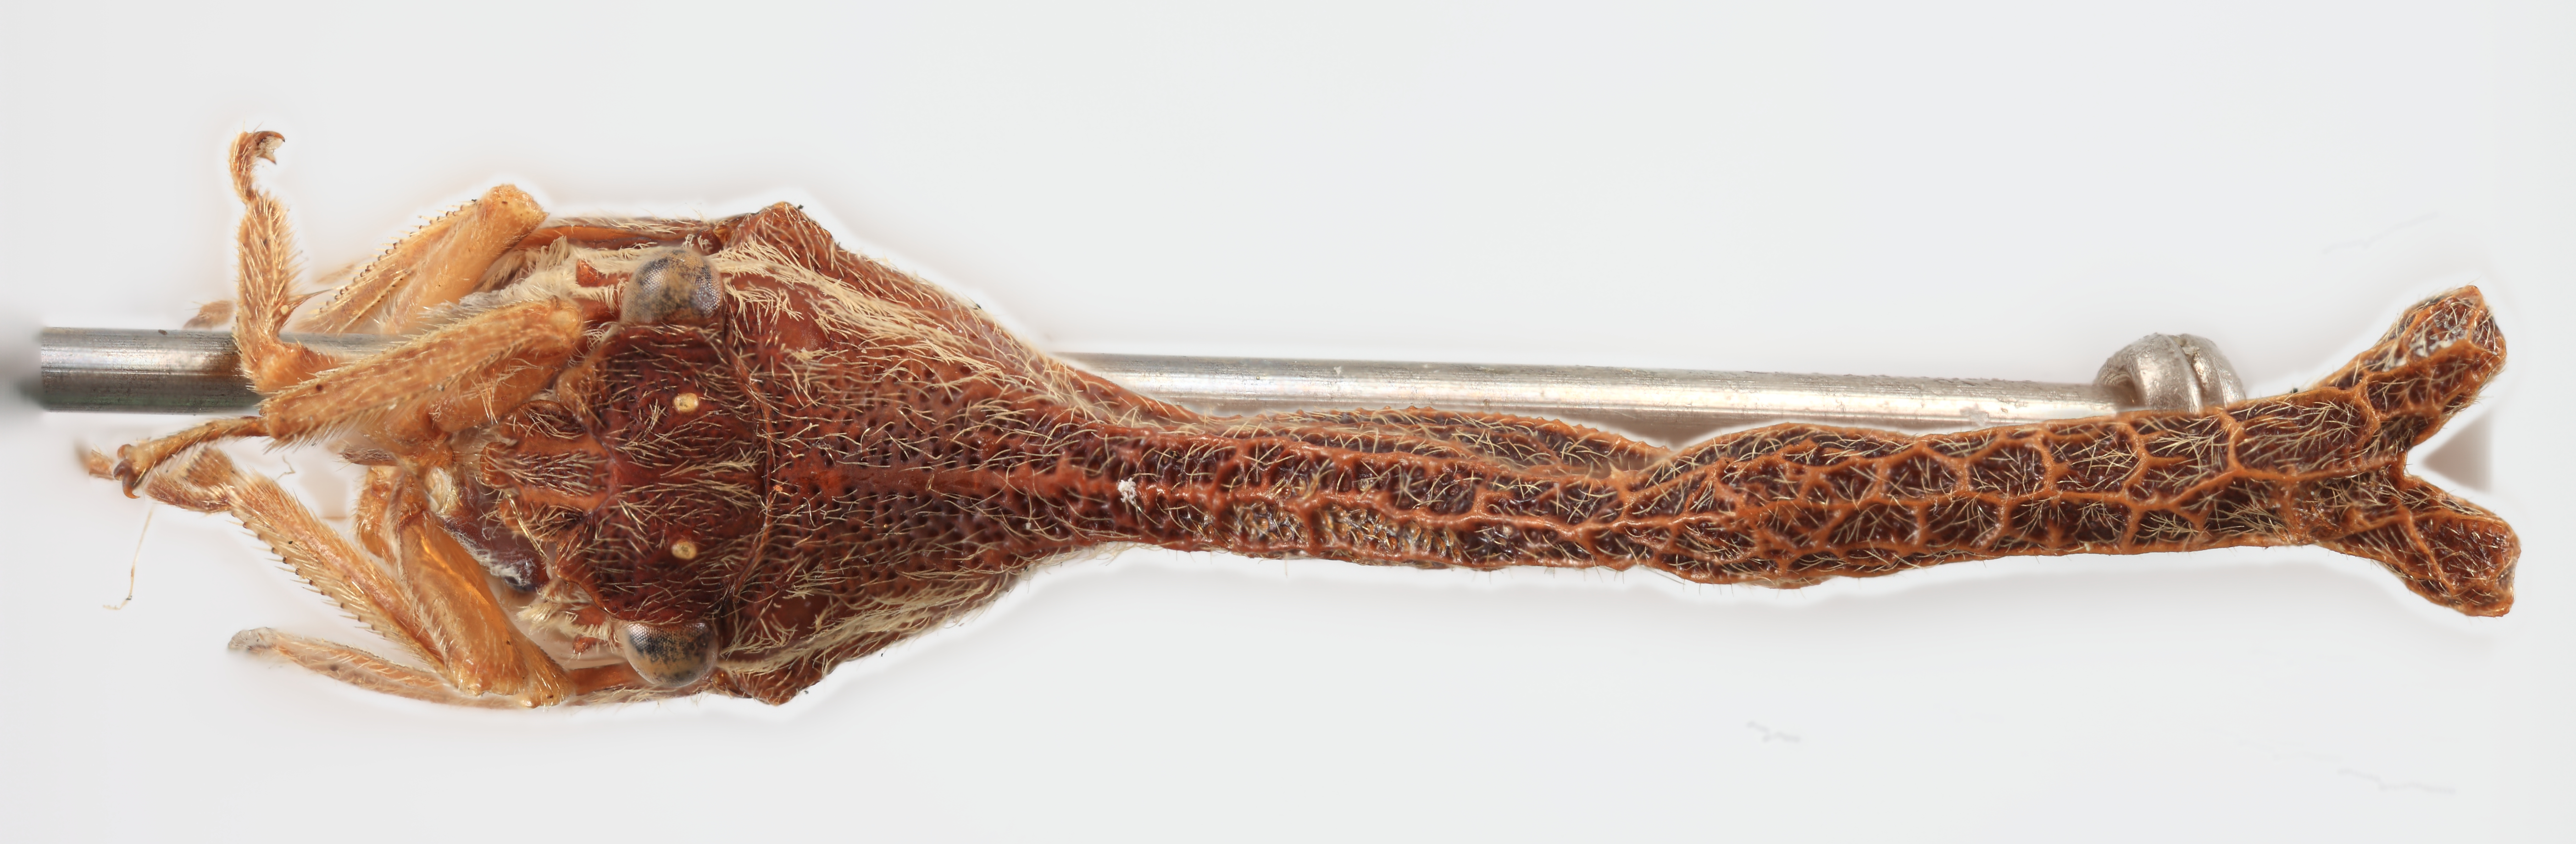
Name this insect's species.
Pyrgonota brevifurca
